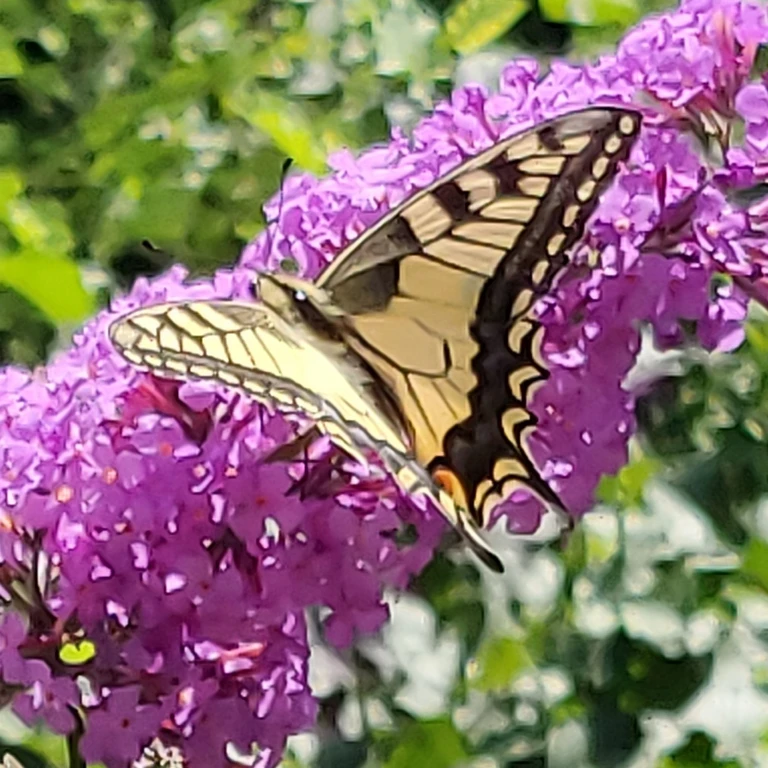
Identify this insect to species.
Papilio machaon
